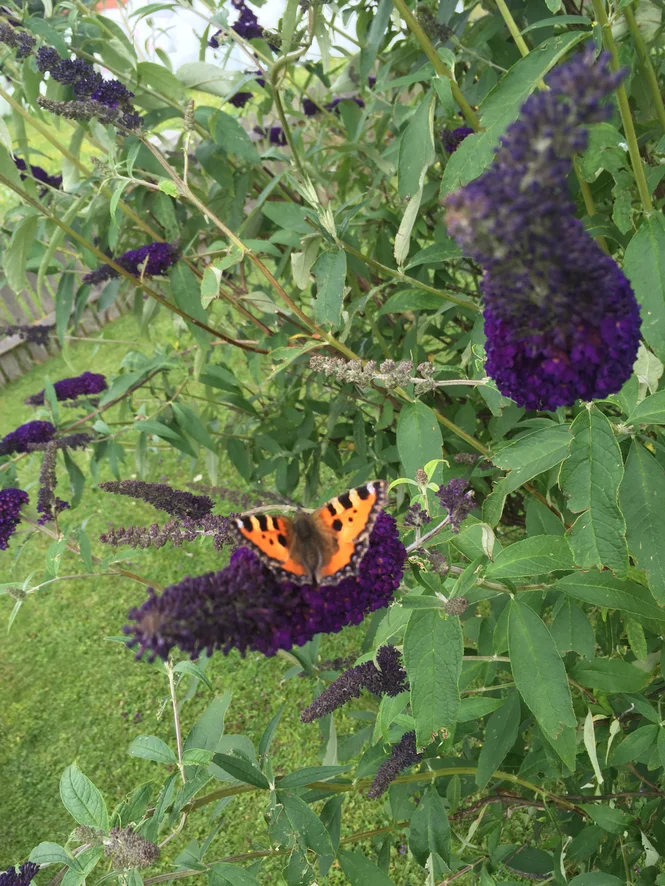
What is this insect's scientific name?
Aglais urticae
